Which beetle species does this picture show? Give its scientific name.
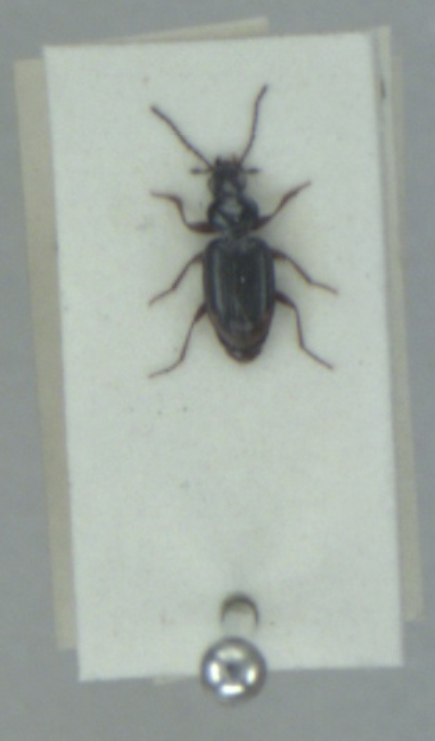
Bembidion lunulatum
